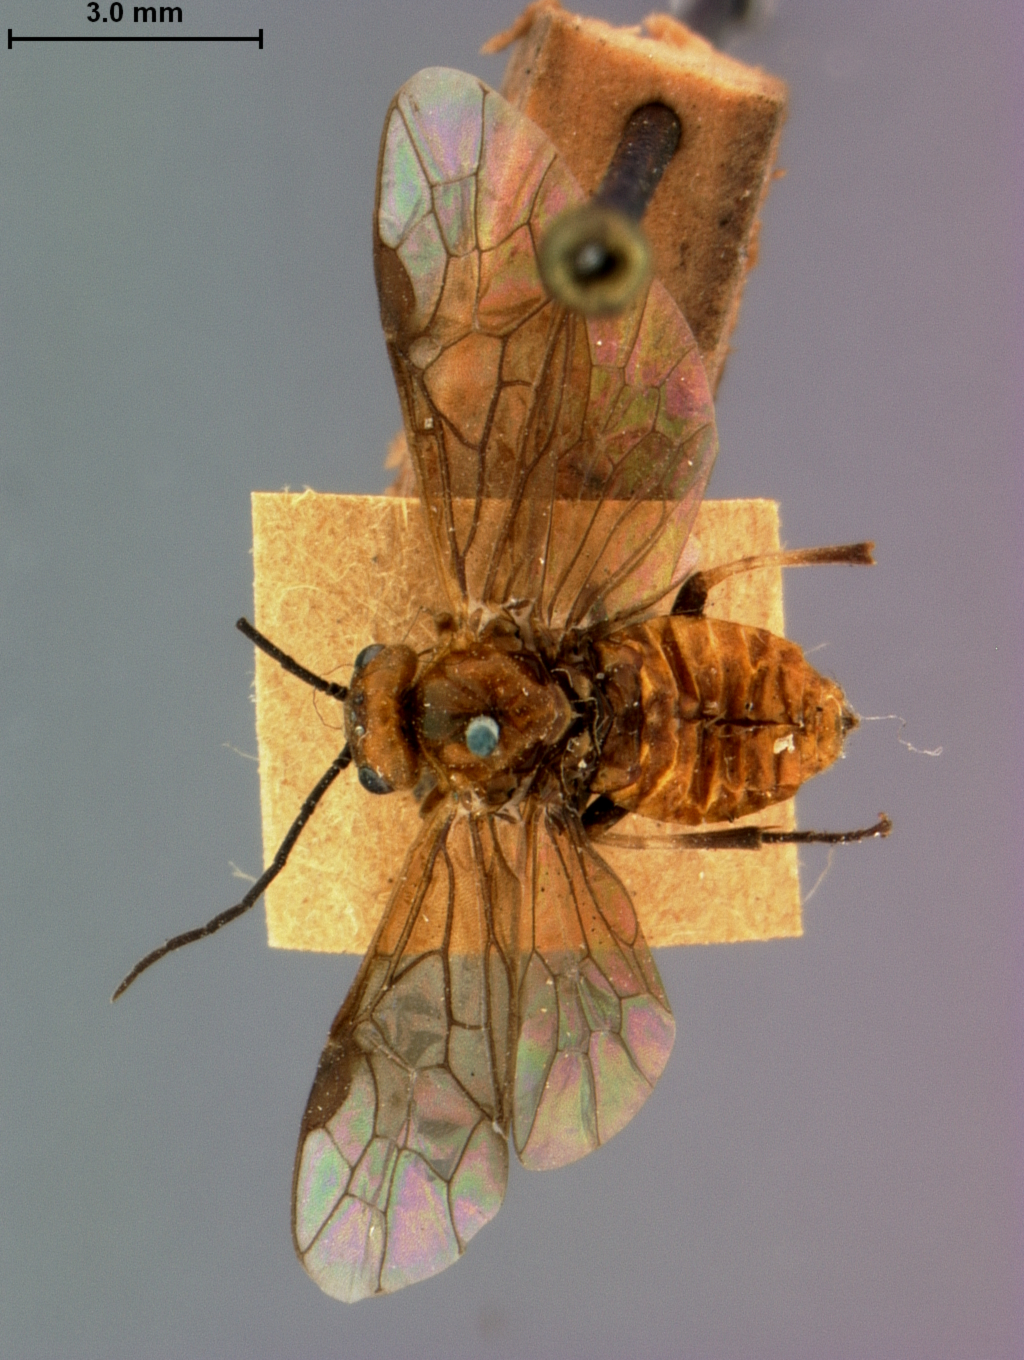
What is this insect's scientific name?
Hemichroa dyari
